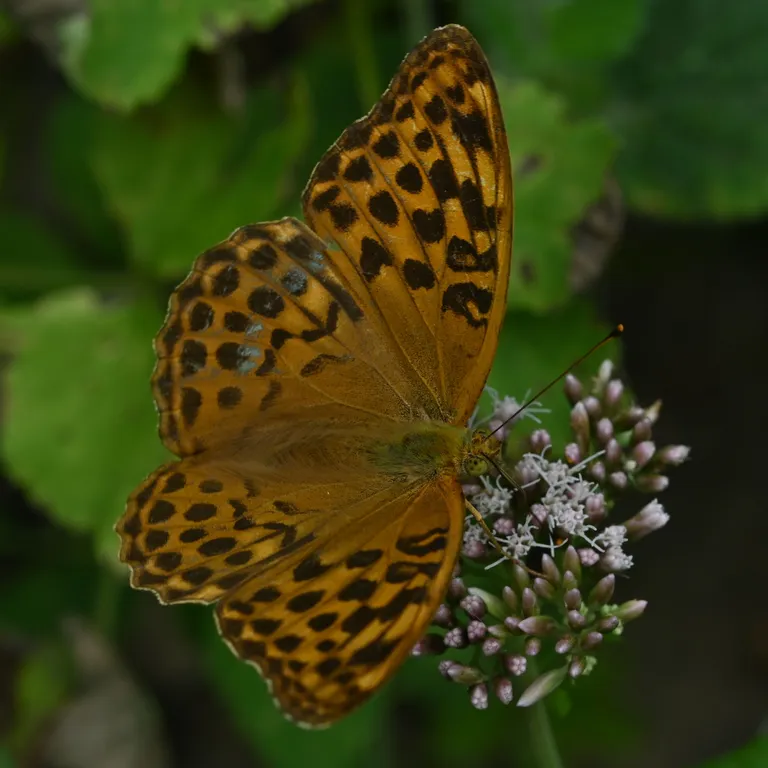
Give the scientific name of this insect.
Argynnis paphia
